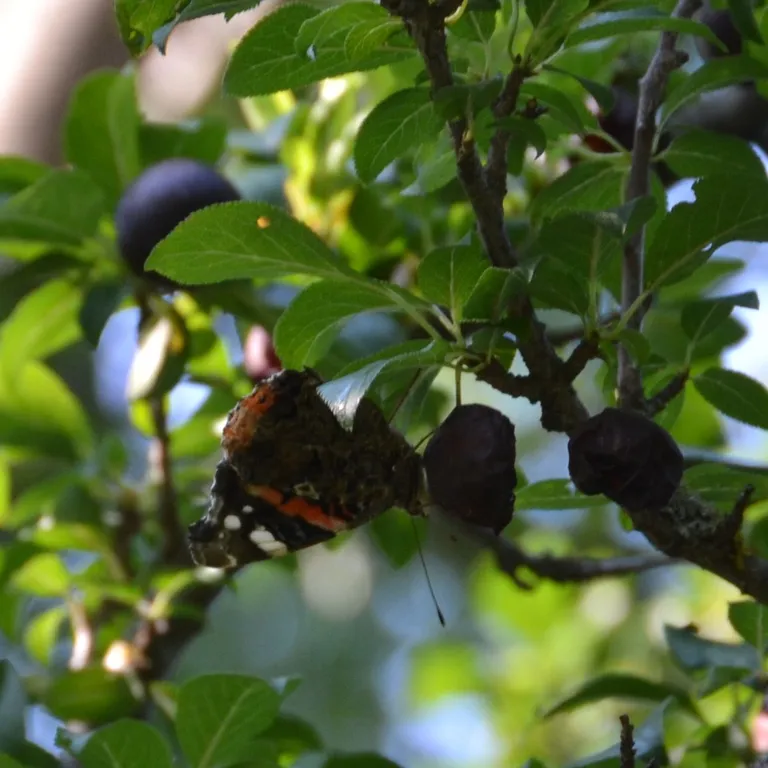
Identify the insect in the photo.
Vanessa atalanta
